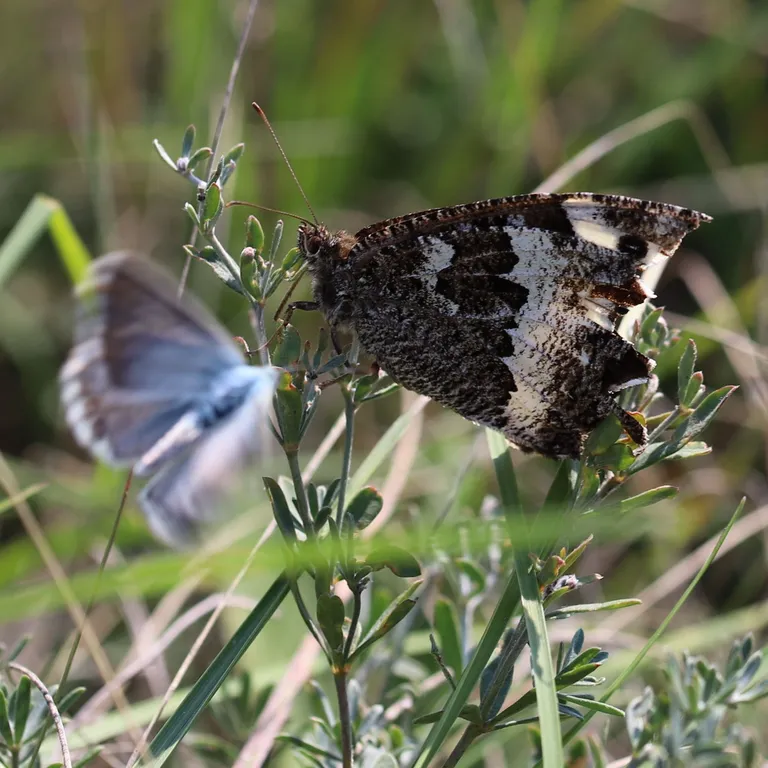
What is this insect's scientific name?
Brintesia circe
